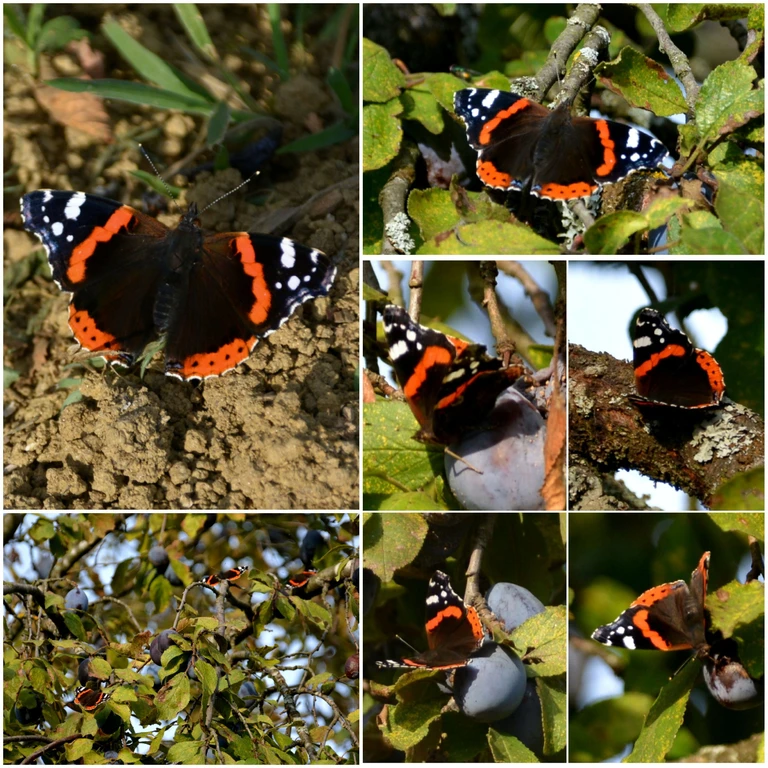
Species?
Vanessa atalanta
